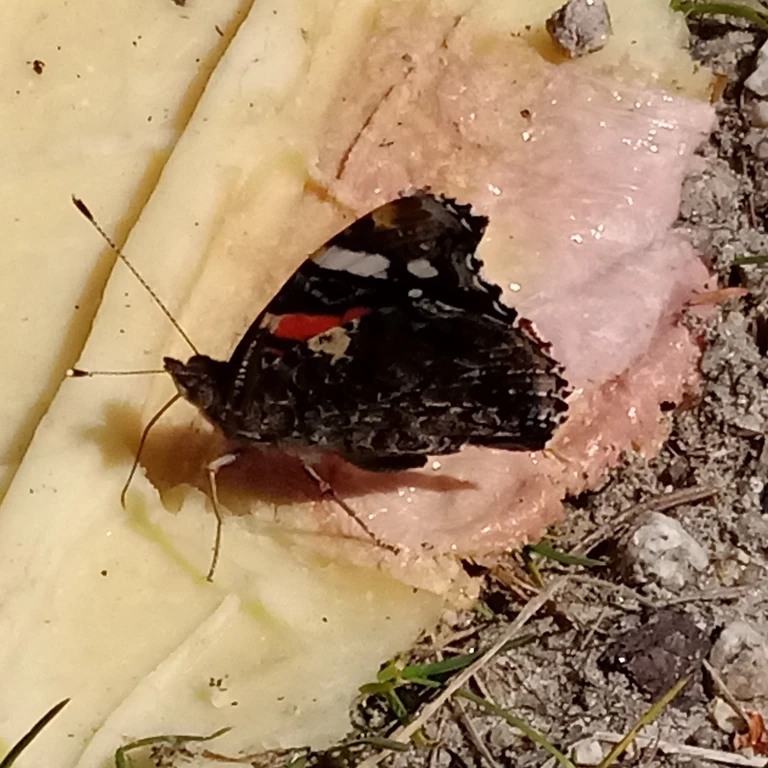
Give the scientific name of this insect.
Vanessa atalanta
